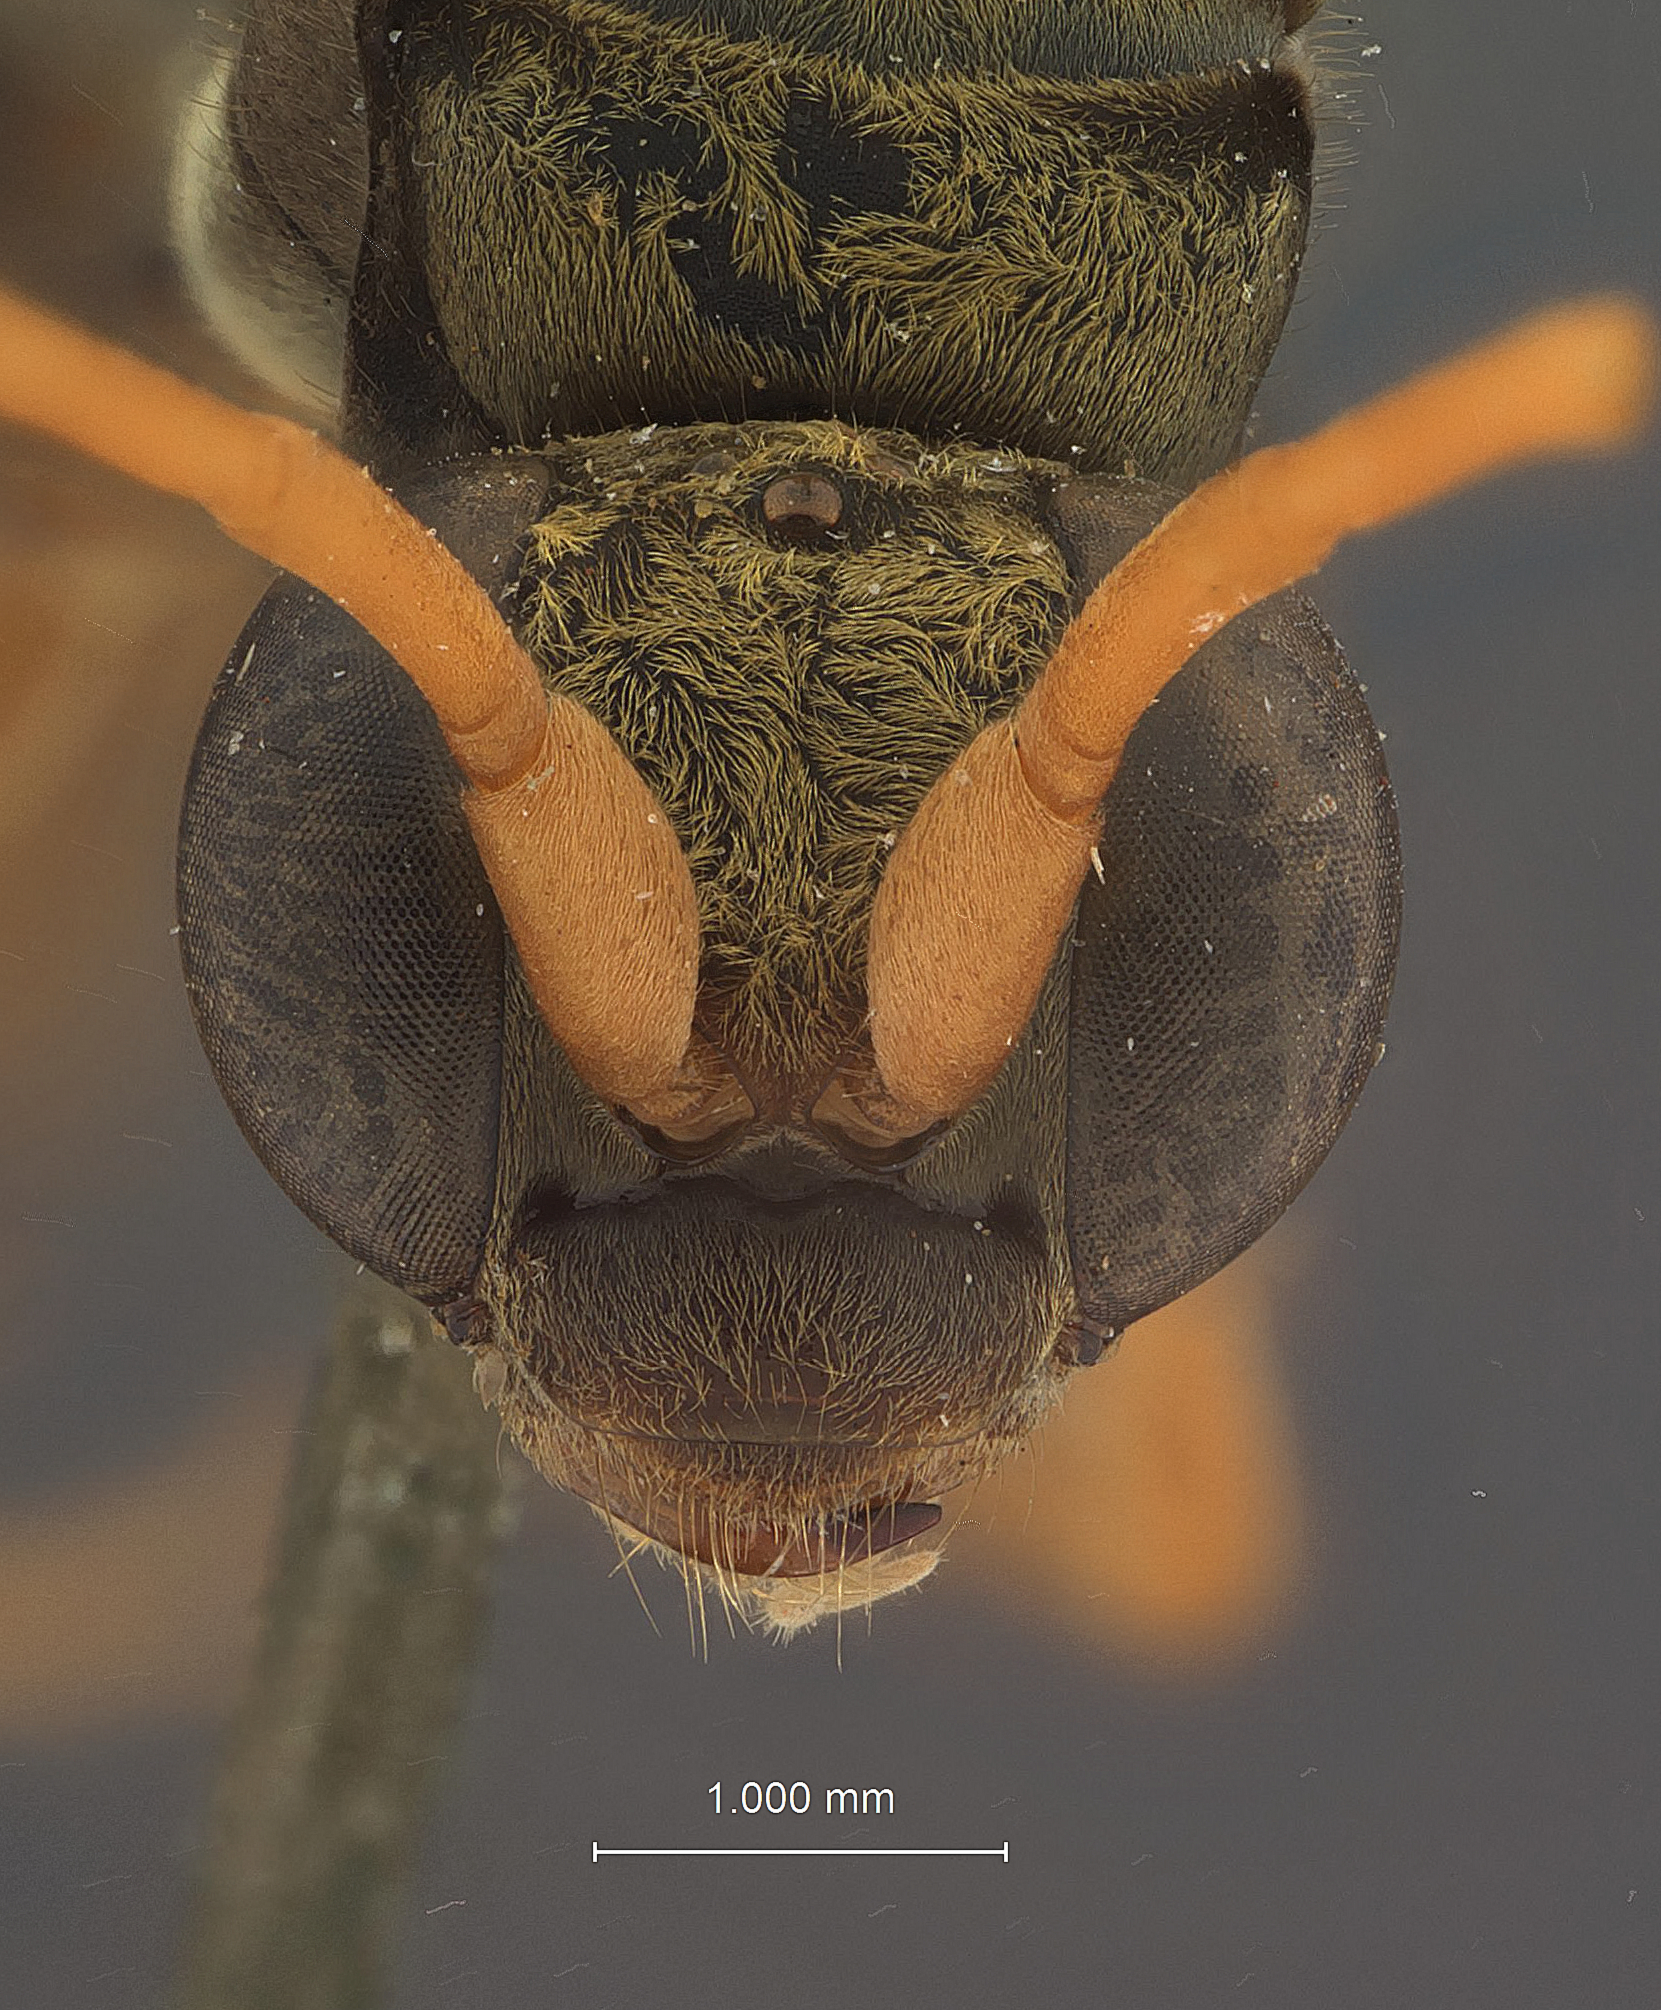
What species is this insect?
Dinagenia satyrus
